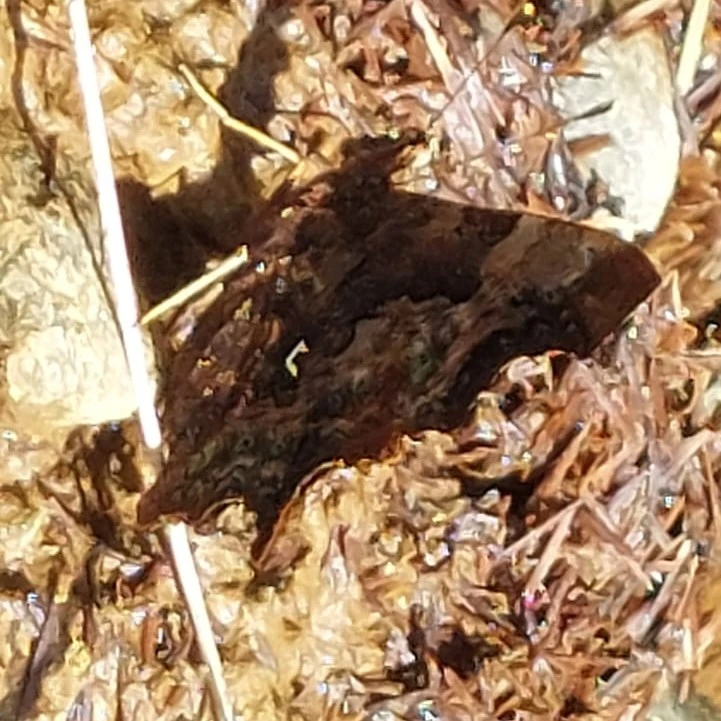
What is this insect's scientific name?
Polygonia c-album
